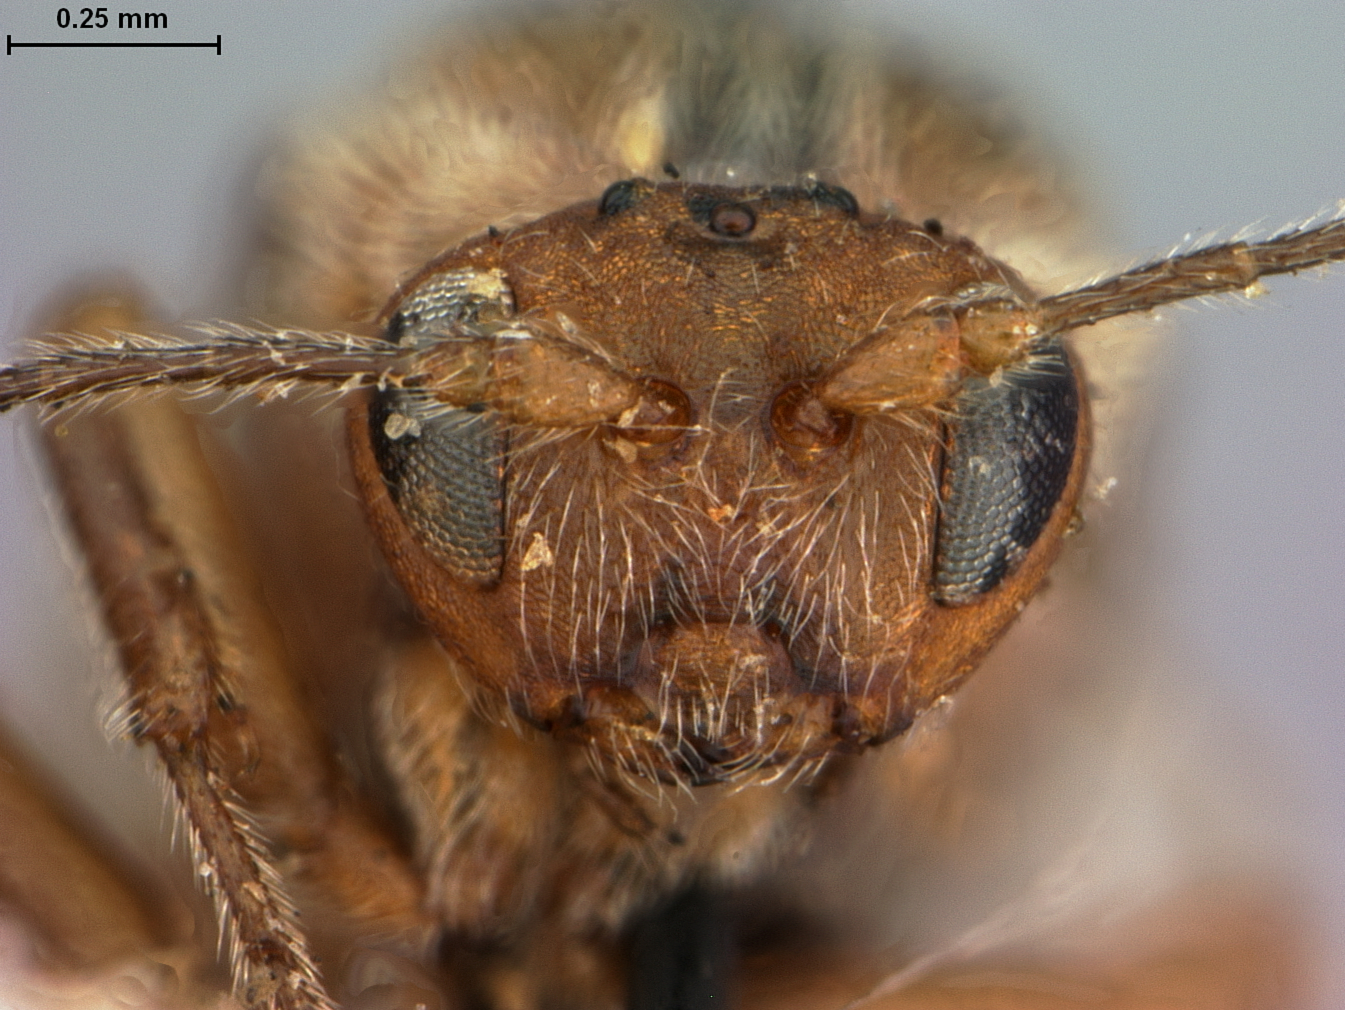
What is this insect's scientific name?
Holcaspis douglasii
